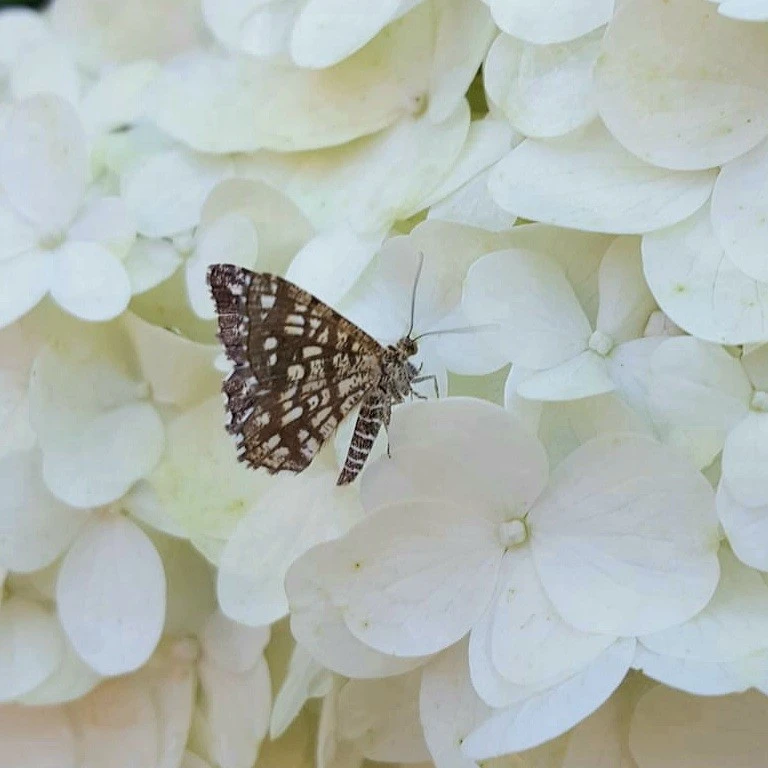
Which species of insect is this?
Chiasmia clathrata
